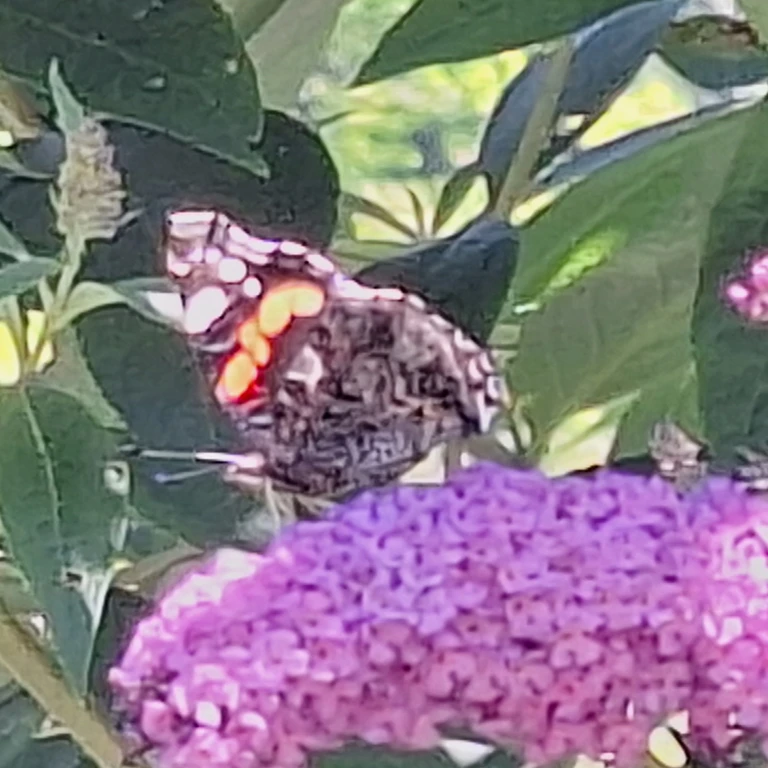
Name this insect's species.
Vanessa atalanta
